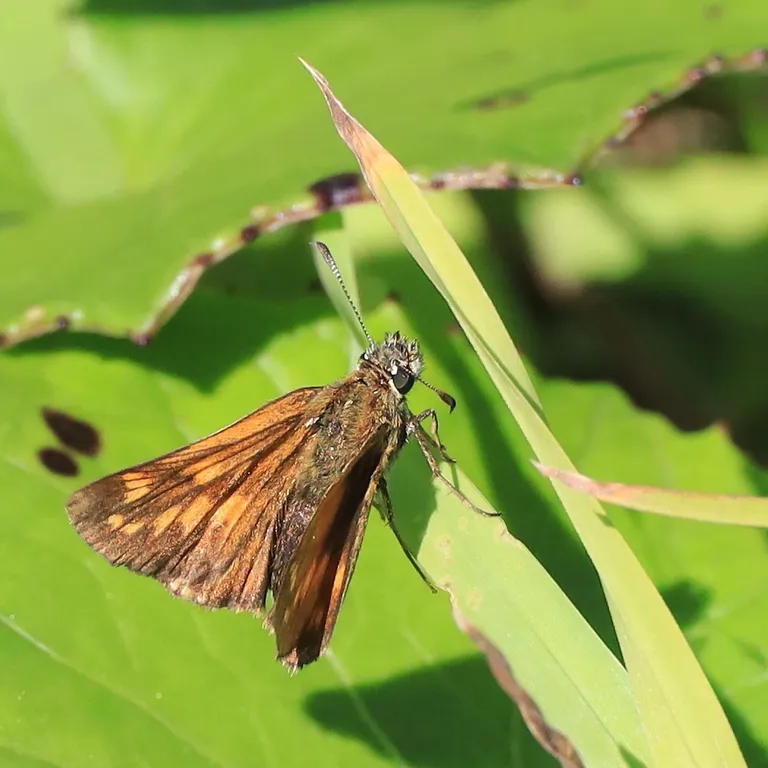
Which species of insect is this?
Ochlodes sylvanus (also Ochlodes venata)
